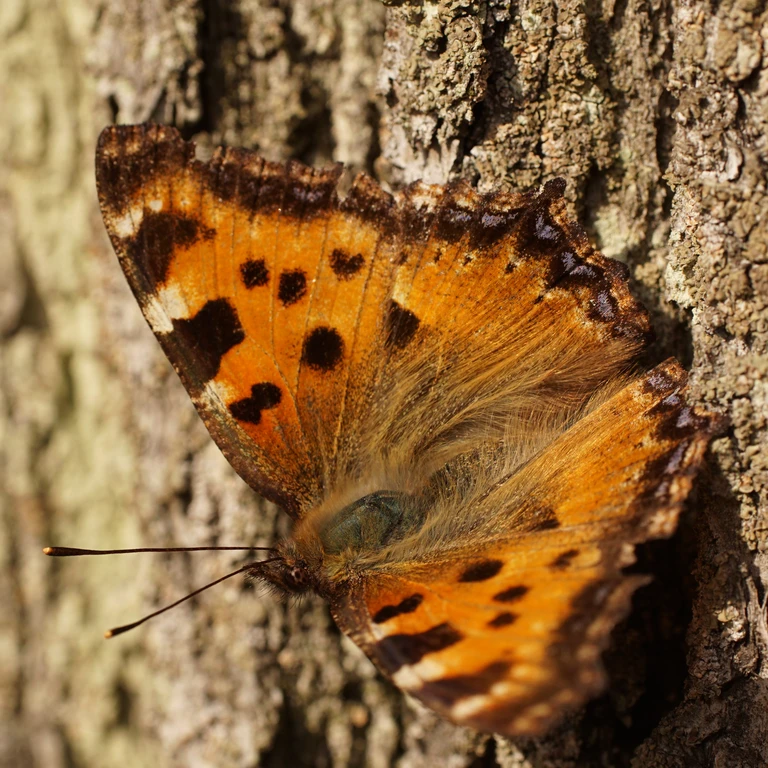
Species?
Nymphalis polychloros
